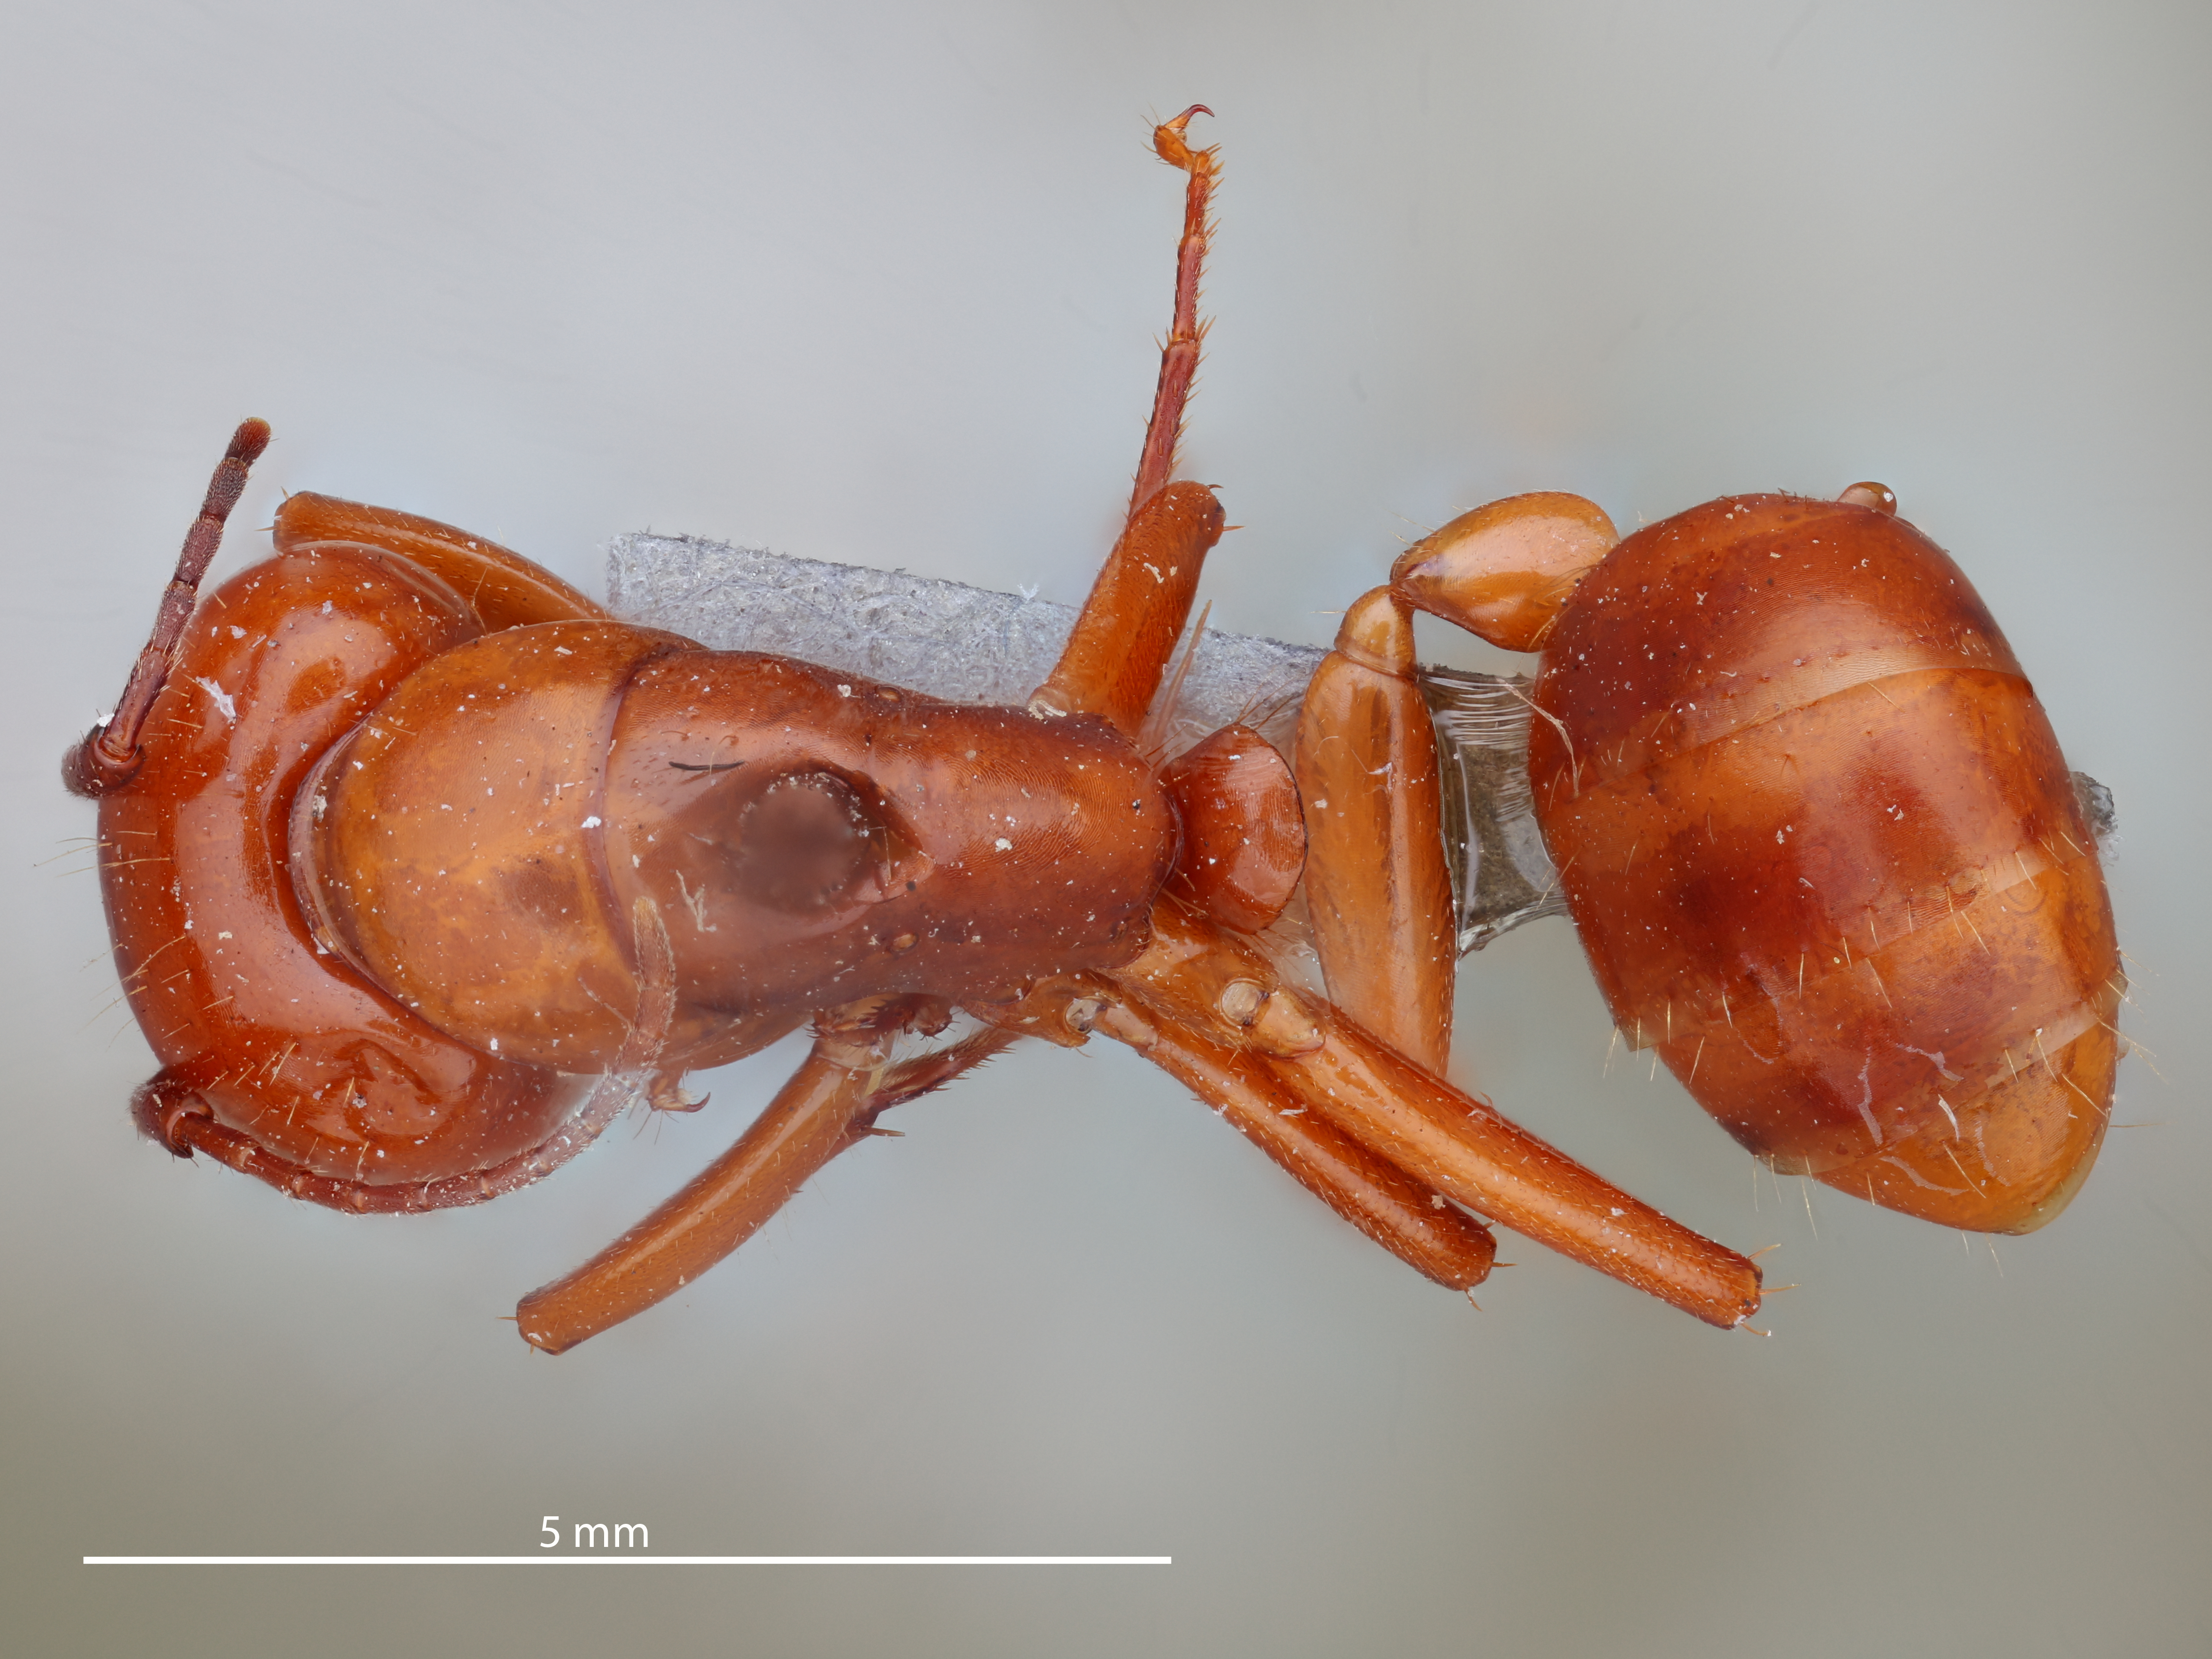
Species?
Camponotus schaefferi
